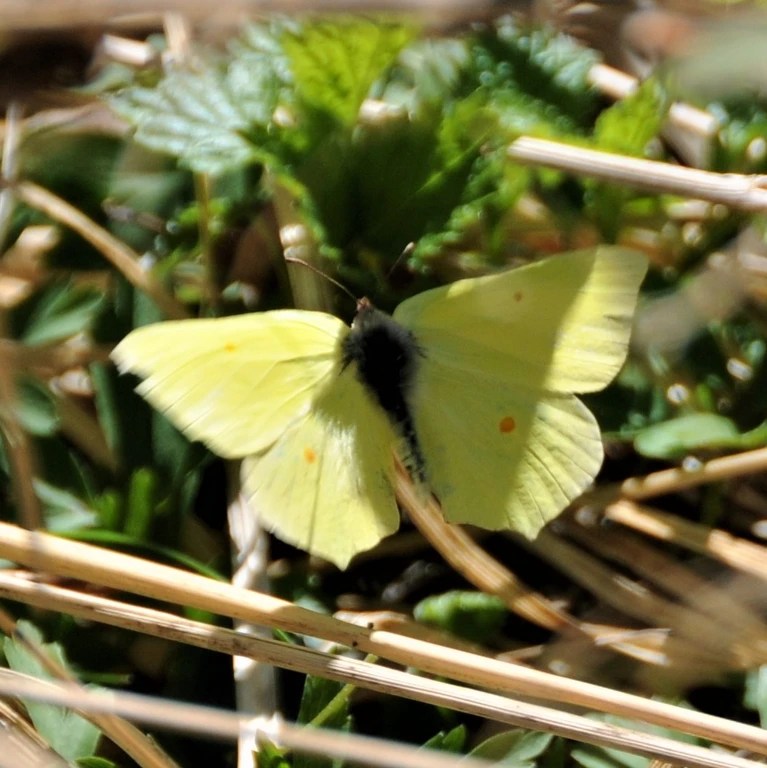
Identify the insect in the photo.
Gonepteryx rhamni
